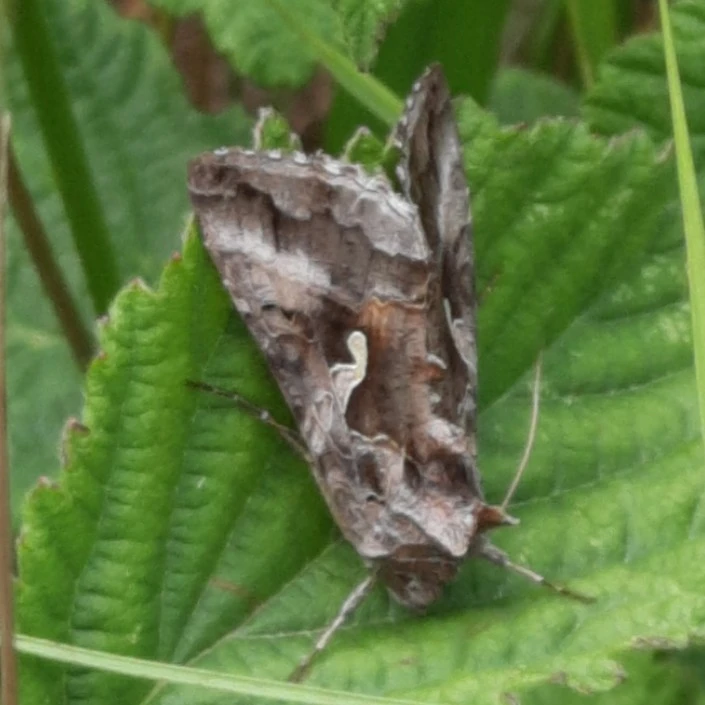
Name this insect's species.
Autographa gamma
